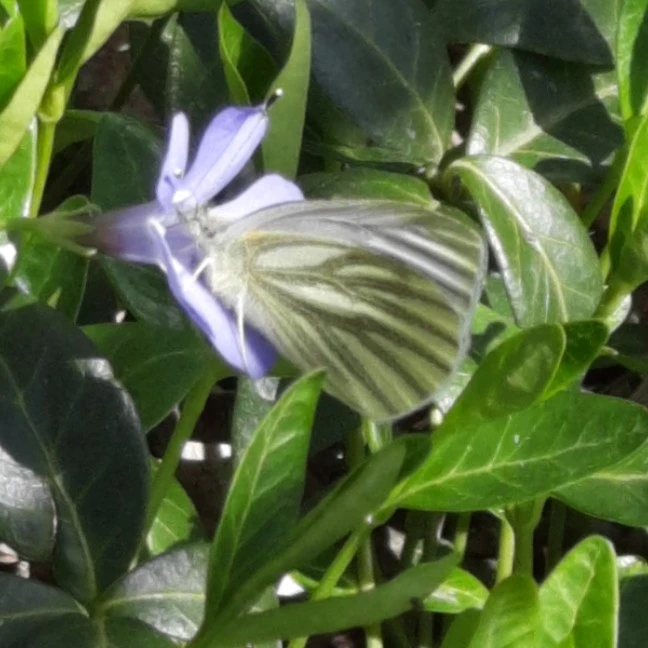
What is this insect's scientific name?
Pieris napi
